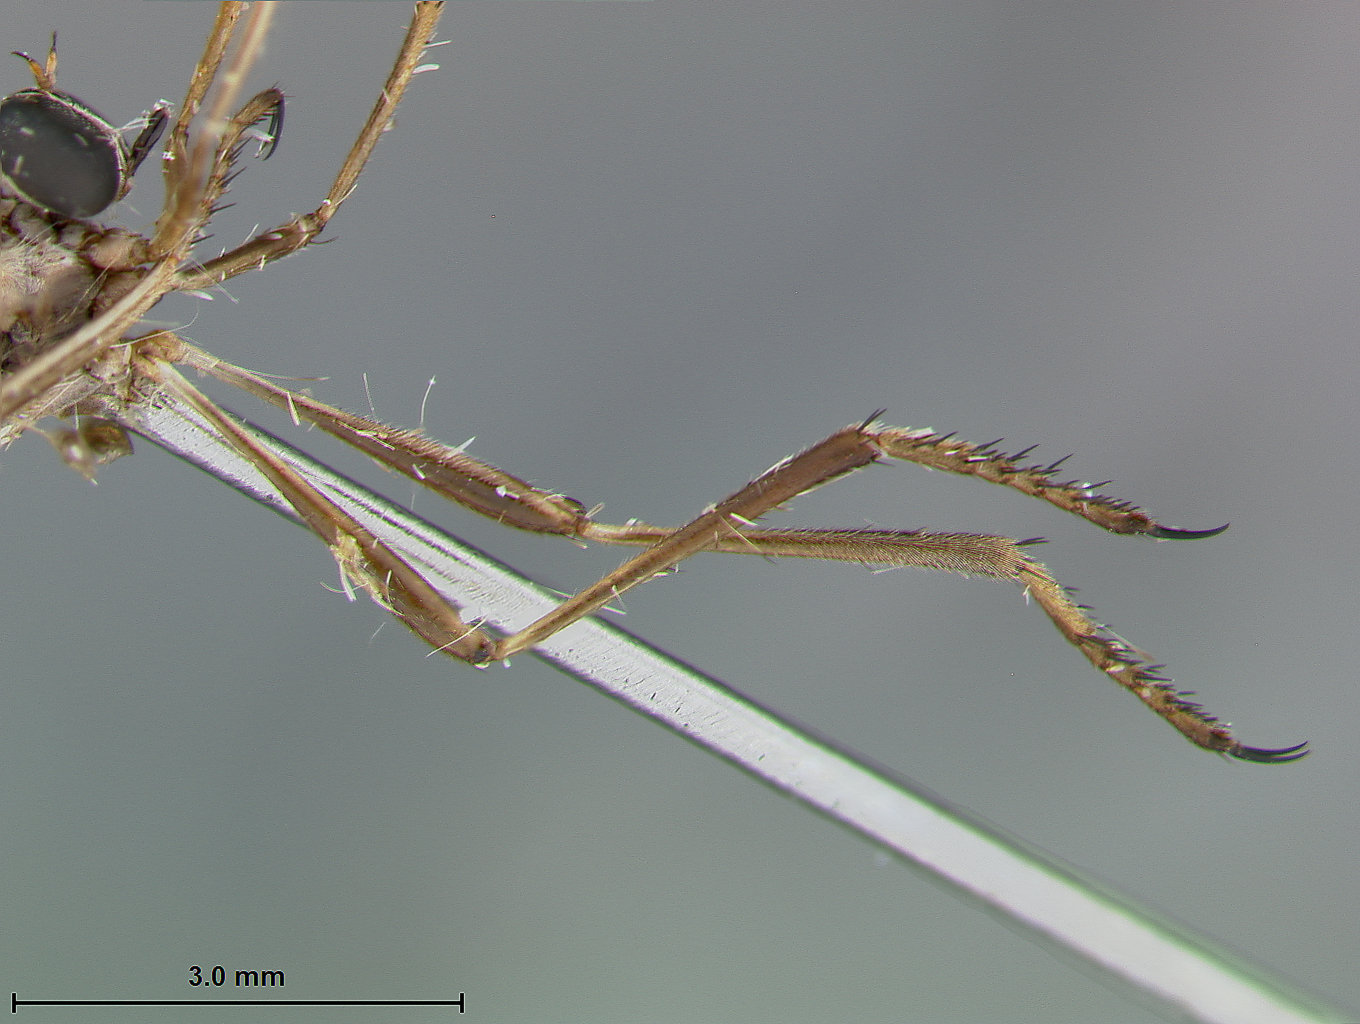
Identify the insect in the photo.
Euscelidia lucioides
